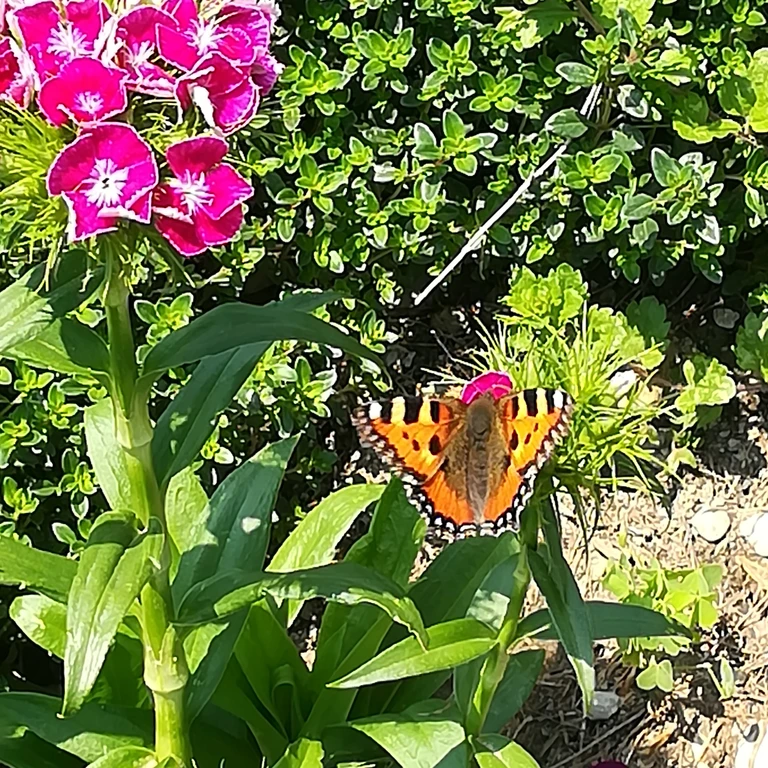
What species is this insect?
Aglais urticae
